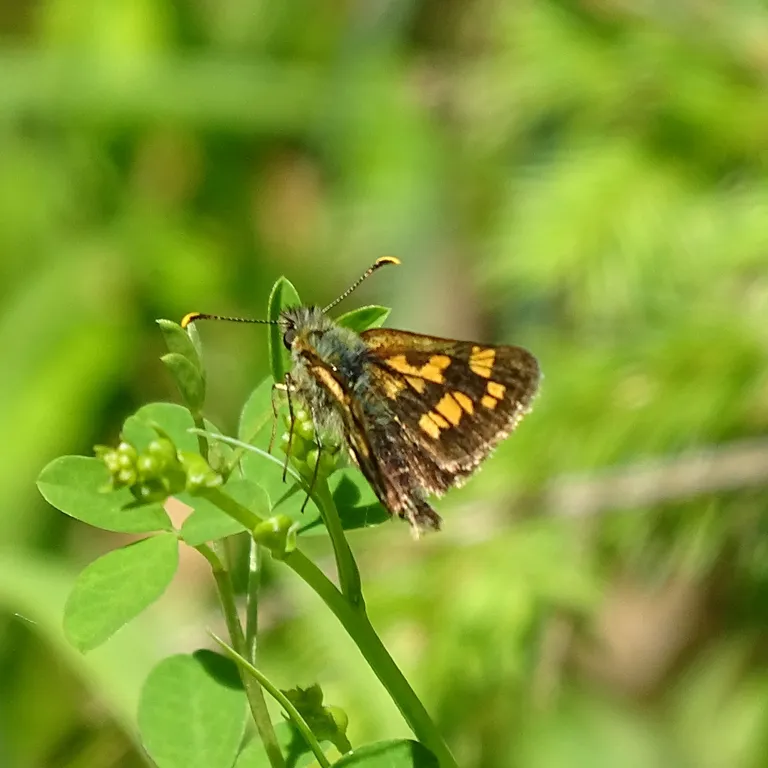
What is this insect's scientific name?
Carterocephalus palaemon
